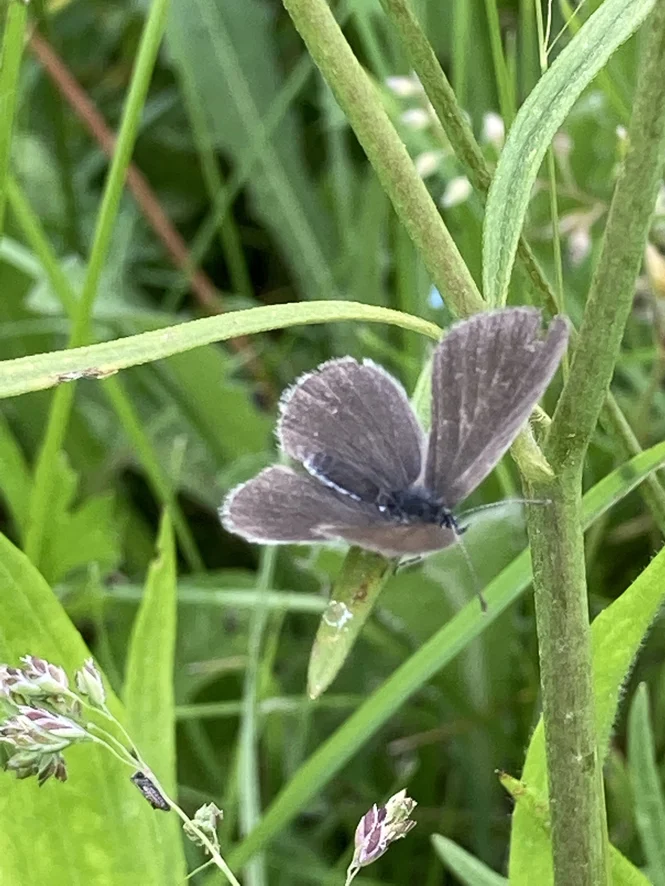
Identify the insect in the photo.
Cupido minimus
